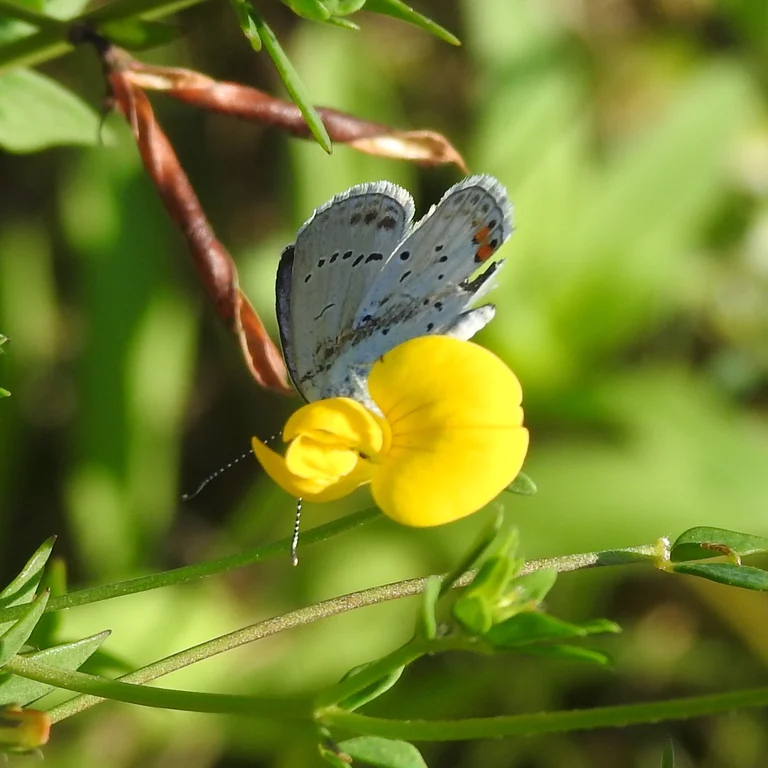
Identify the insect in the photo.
Cupido argiades (also Elkalyce argiades)
